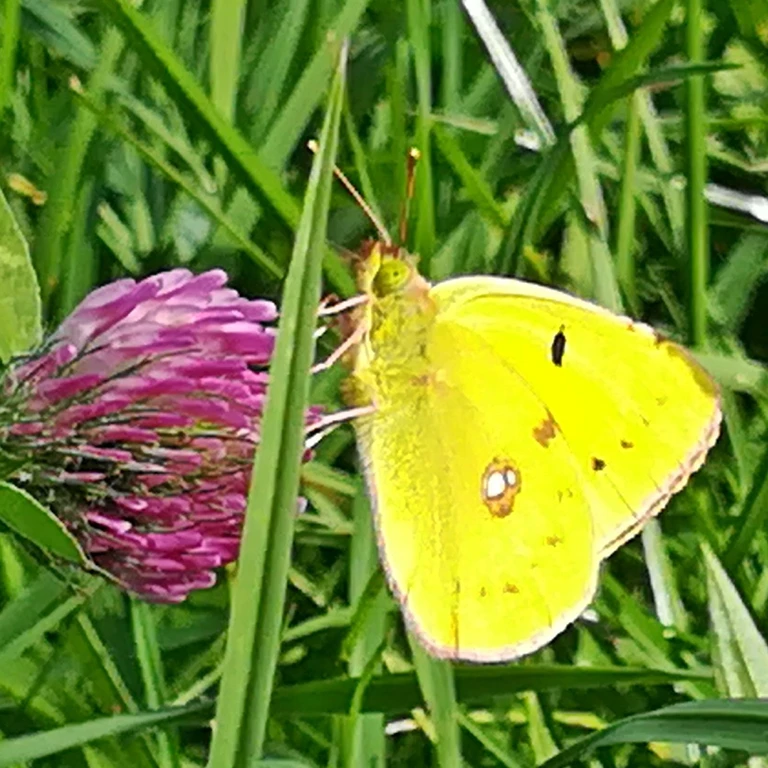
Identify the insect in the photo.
Colias croceus
